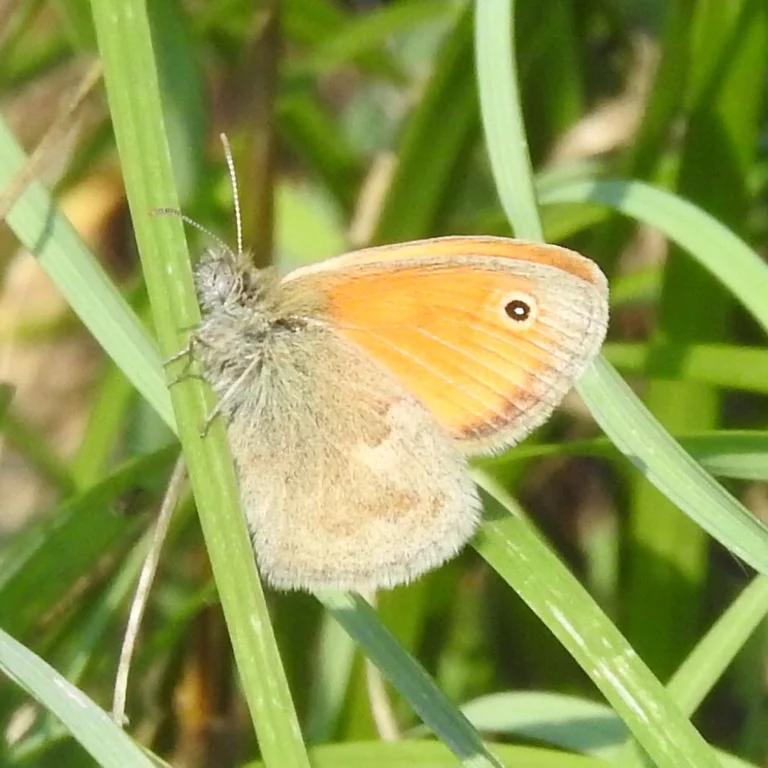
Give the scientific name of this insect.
Coenonympha pamphilus
